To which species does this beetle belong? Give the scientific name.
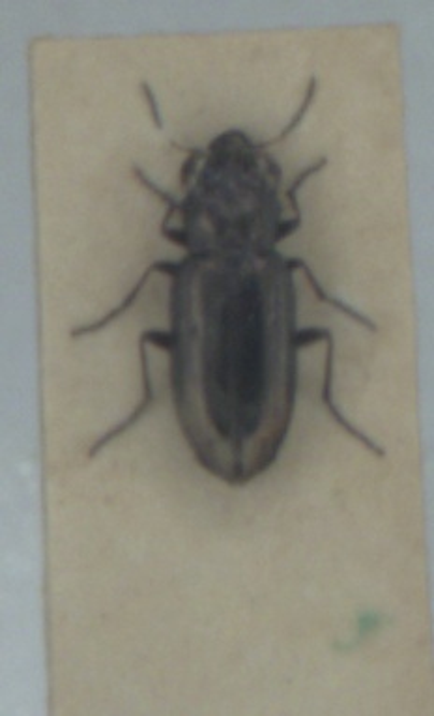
Notiophilus substriatus
